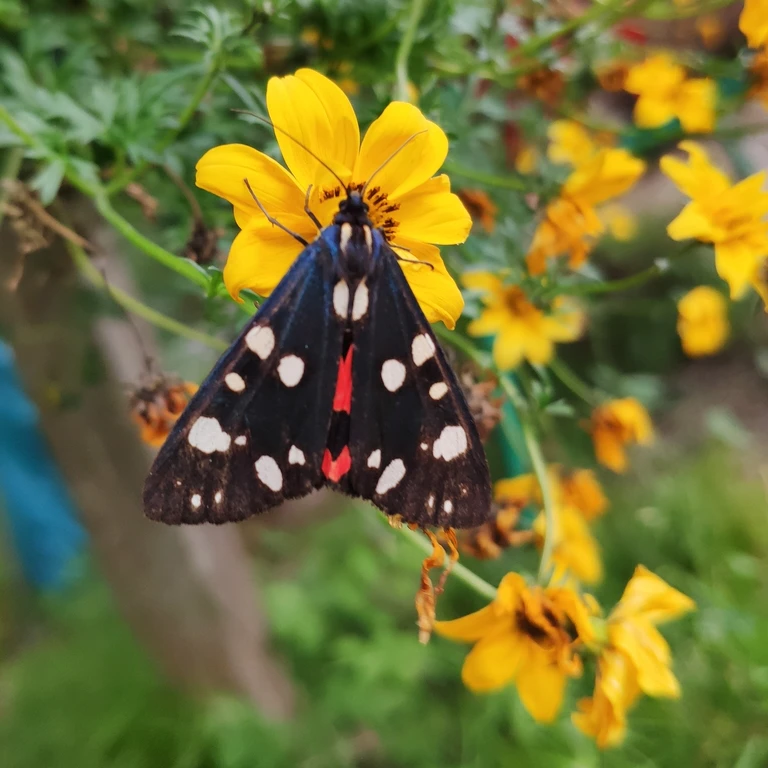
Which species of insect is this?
Callimorpha dominula
